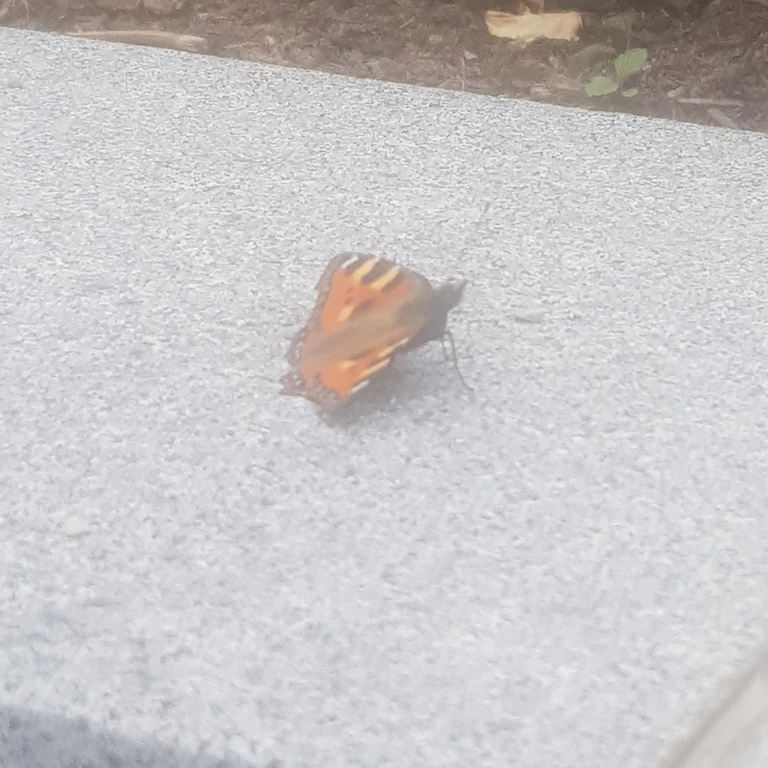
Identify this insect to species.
Aglais urticae
